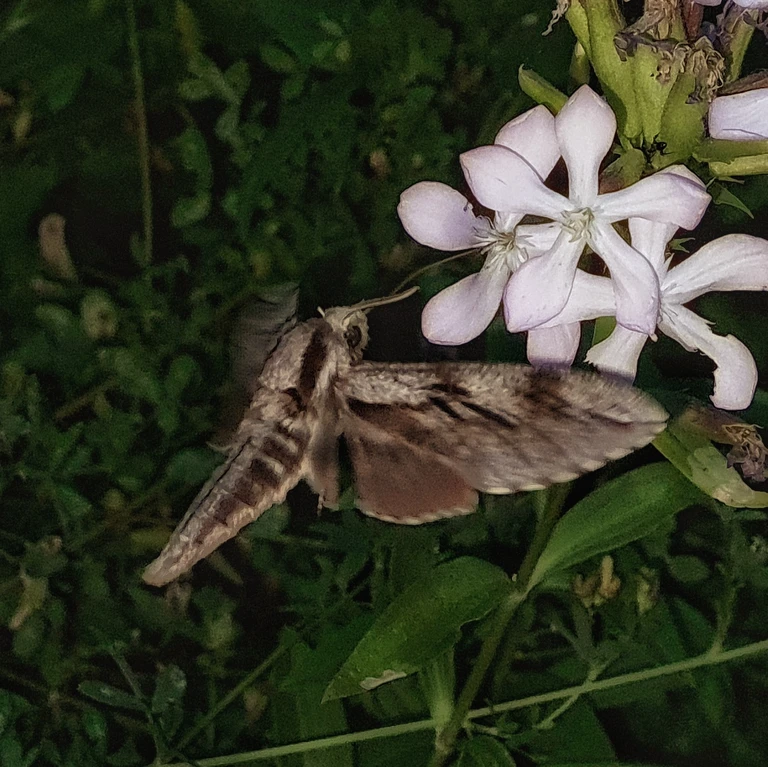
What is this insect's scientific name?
Sphinx pinastri
